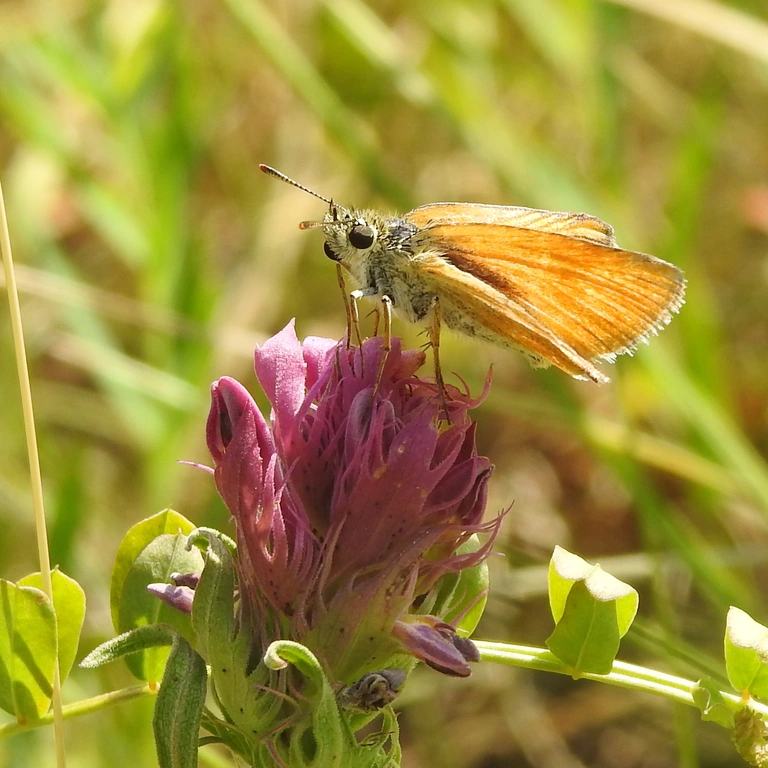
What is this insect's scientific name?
Thymelicus sylvestris
